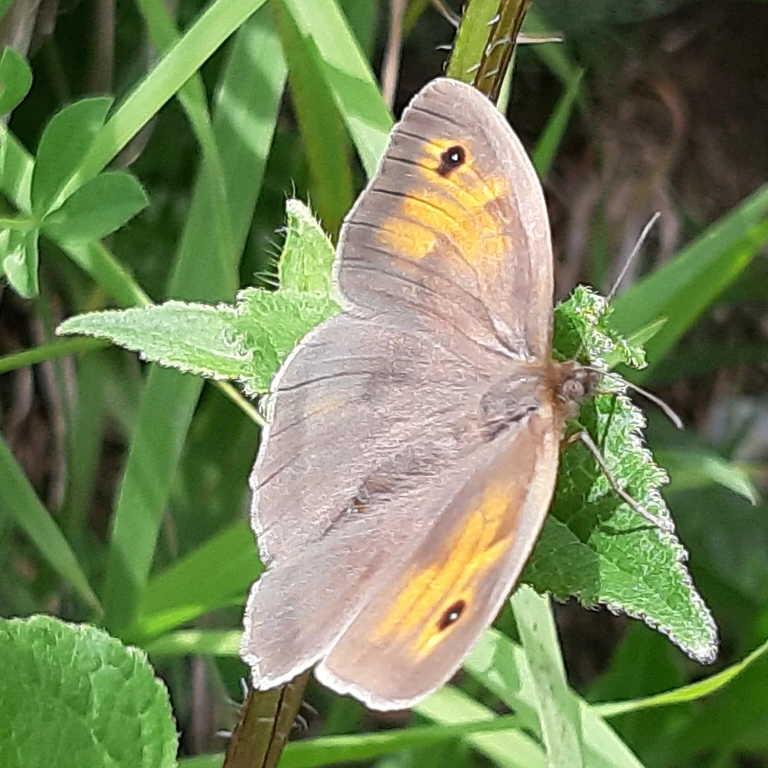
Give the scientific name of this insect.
Maniola jurtina
